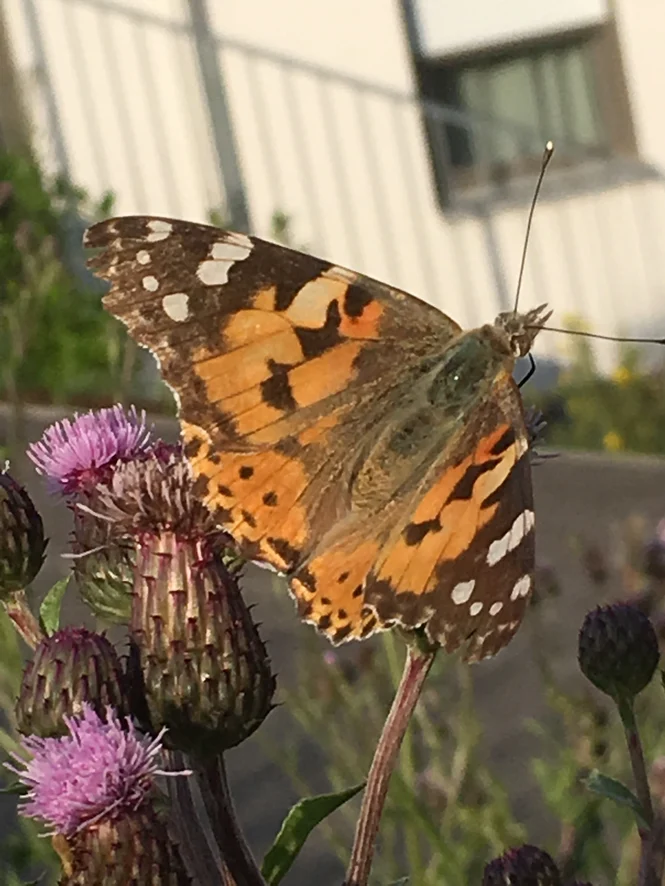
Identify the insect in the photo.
Vanessa cardui
